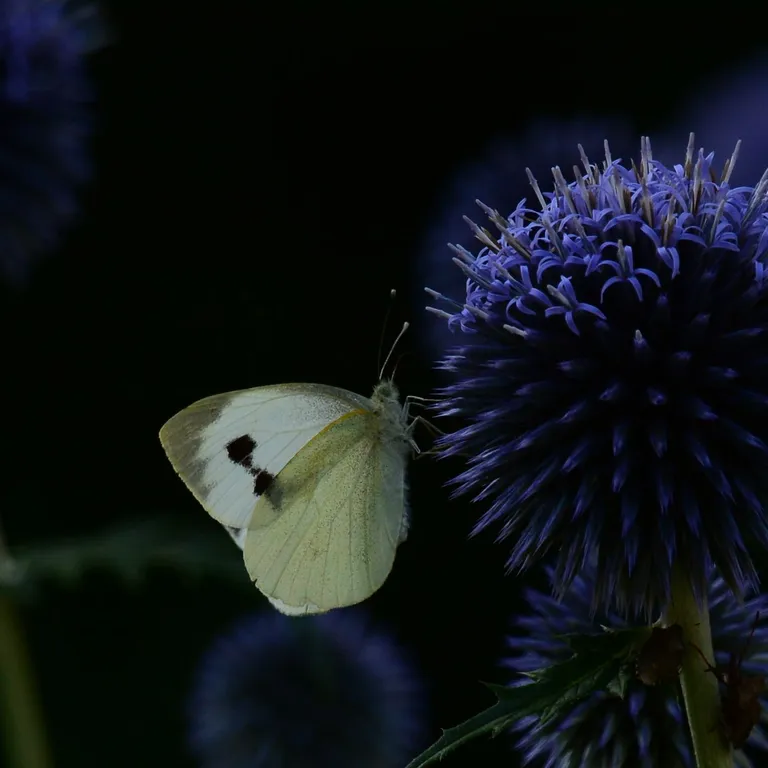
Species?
Pieris brassicae
